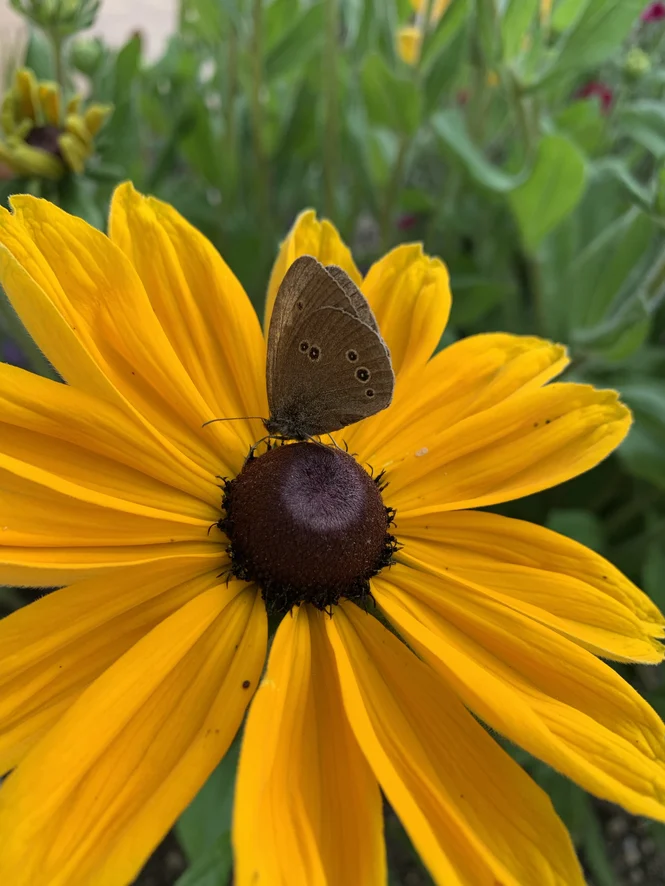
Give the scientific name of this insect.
Aphantopus hyperantus
